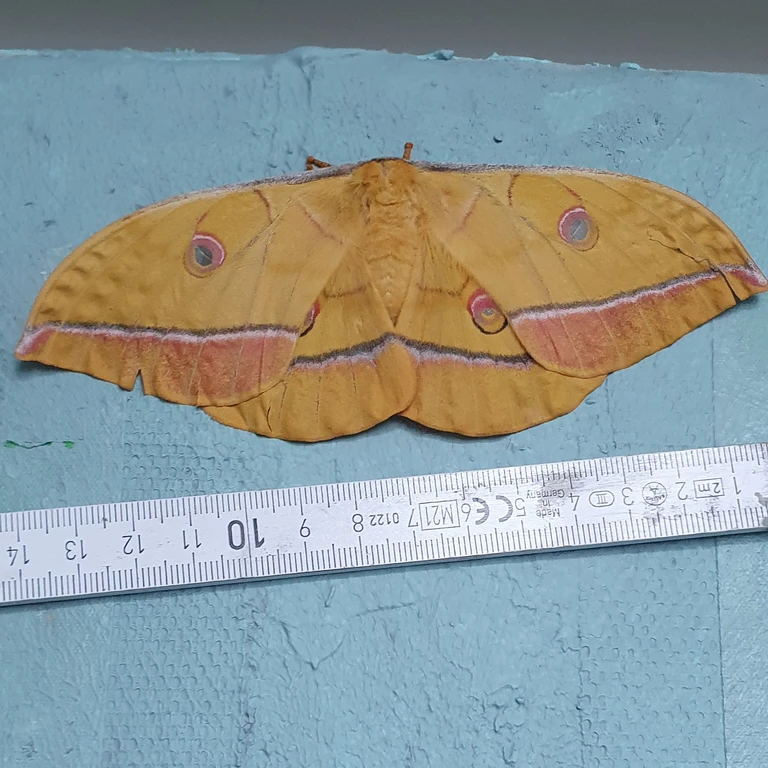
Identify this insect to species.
Antheraea yamamai
